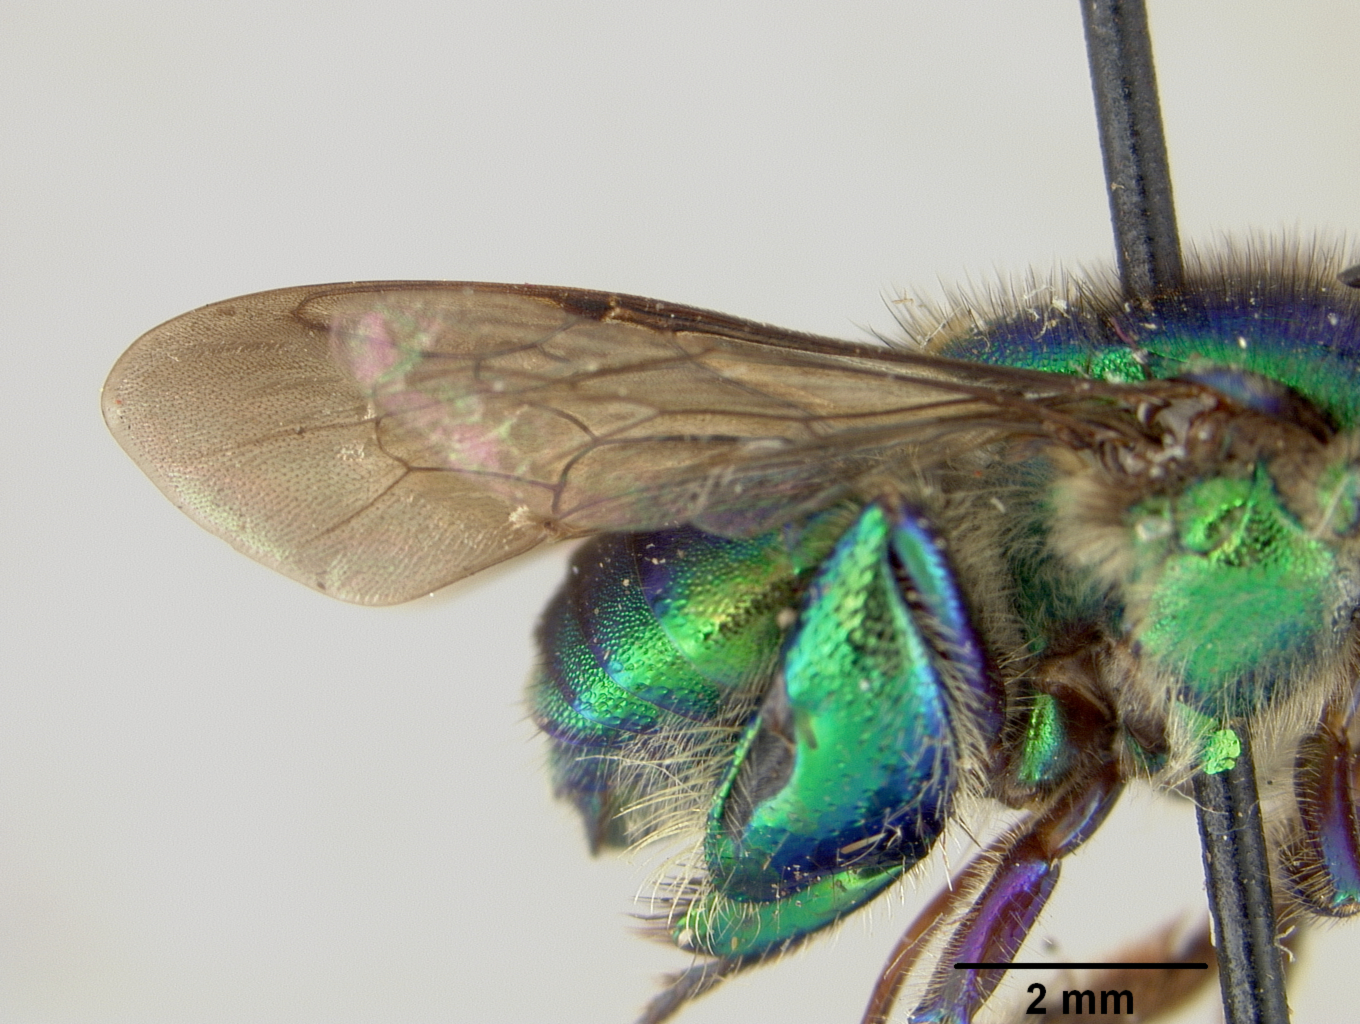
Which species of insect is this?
Euglossa fuscifrons
